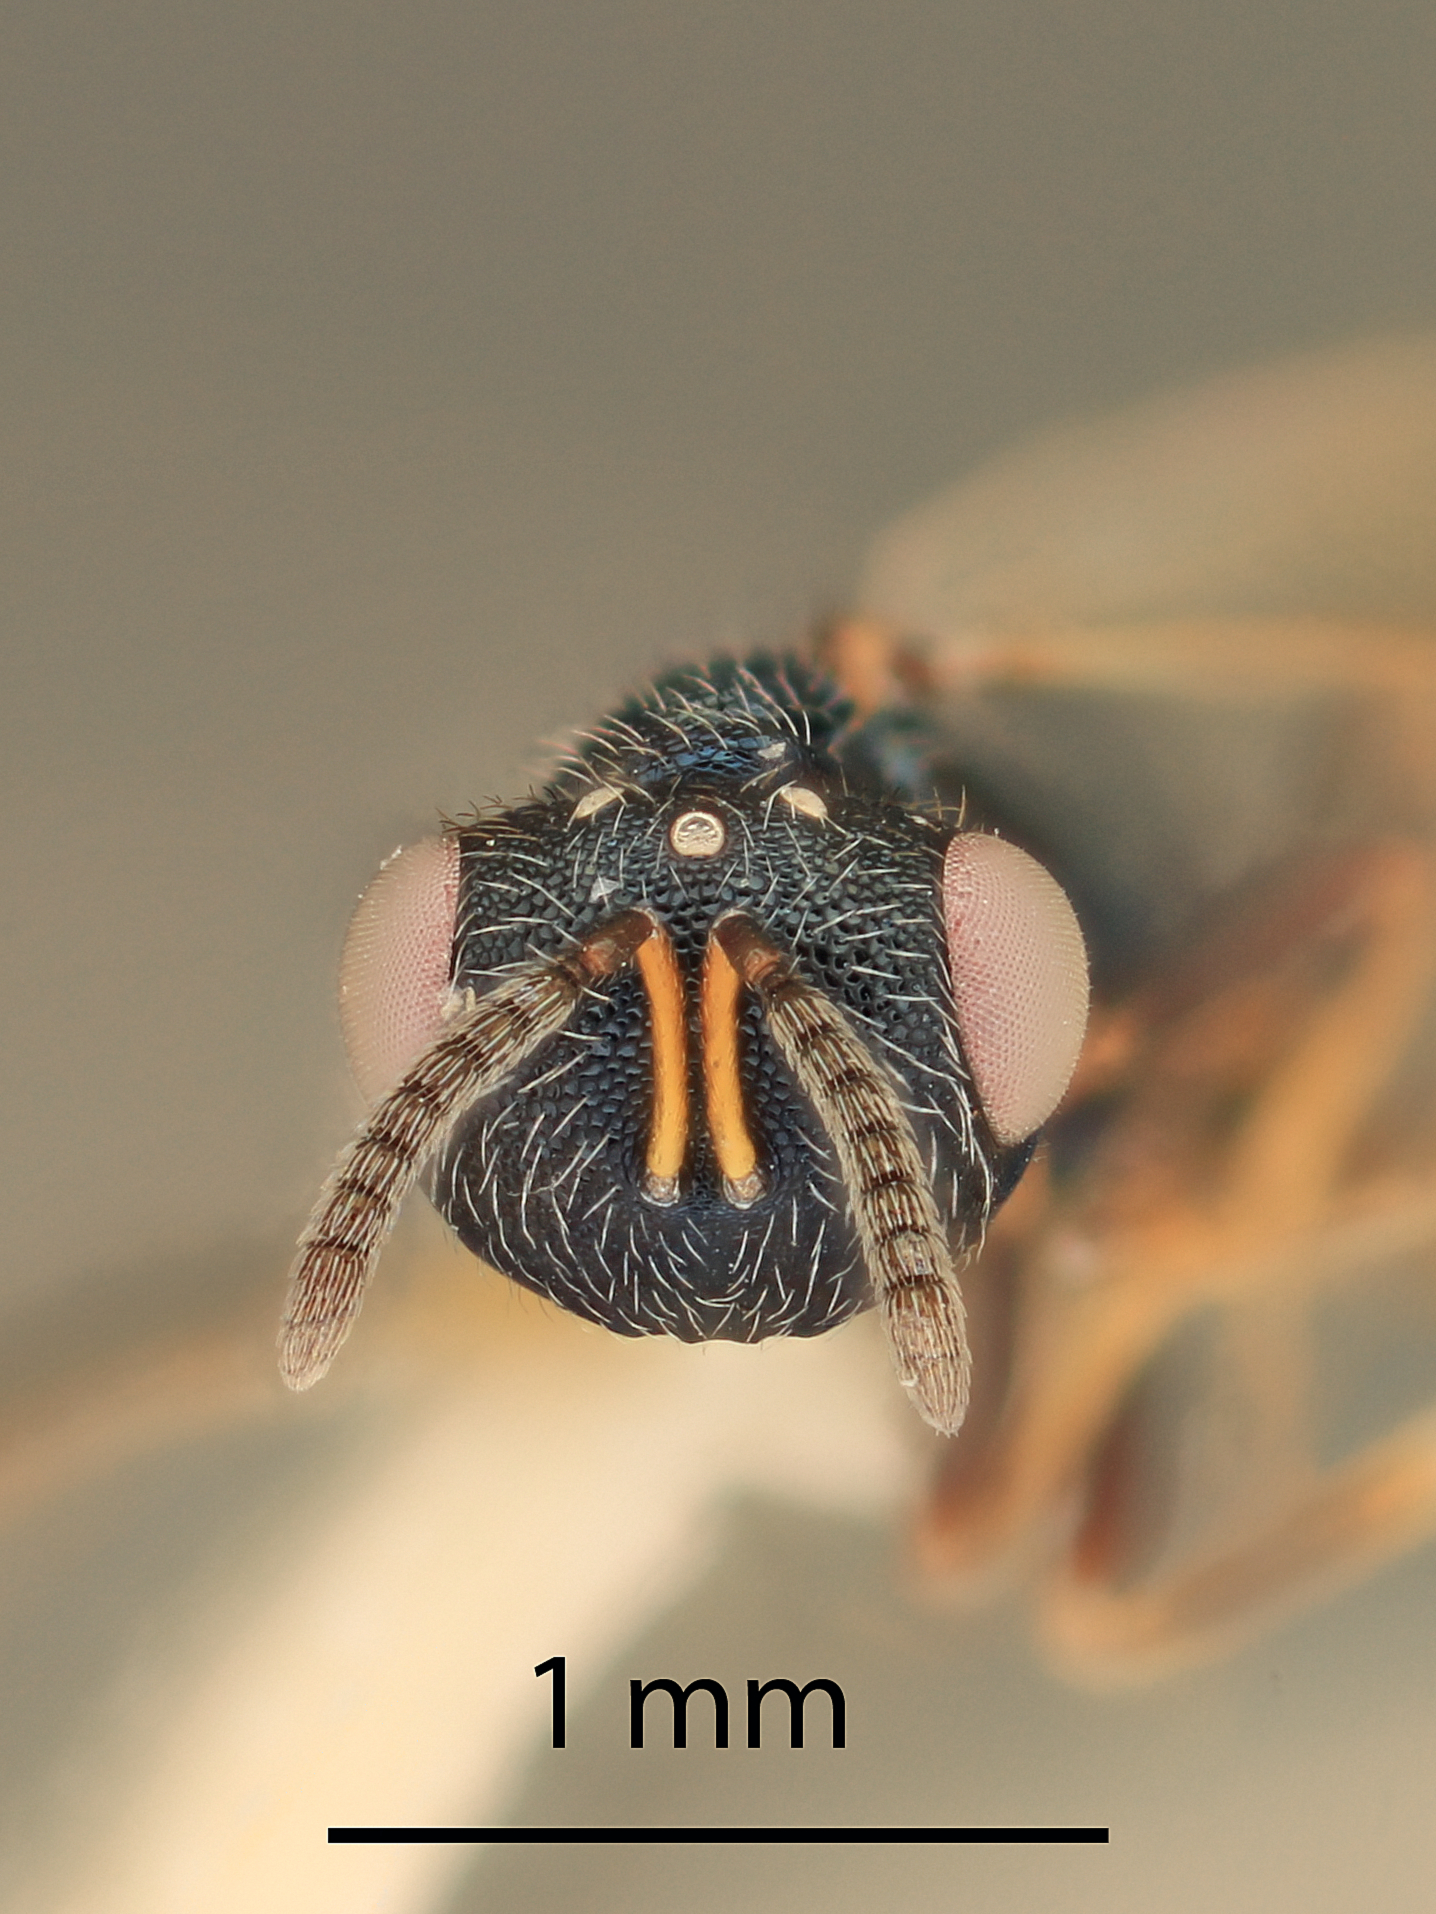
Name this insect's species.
Euteloida subnigra
